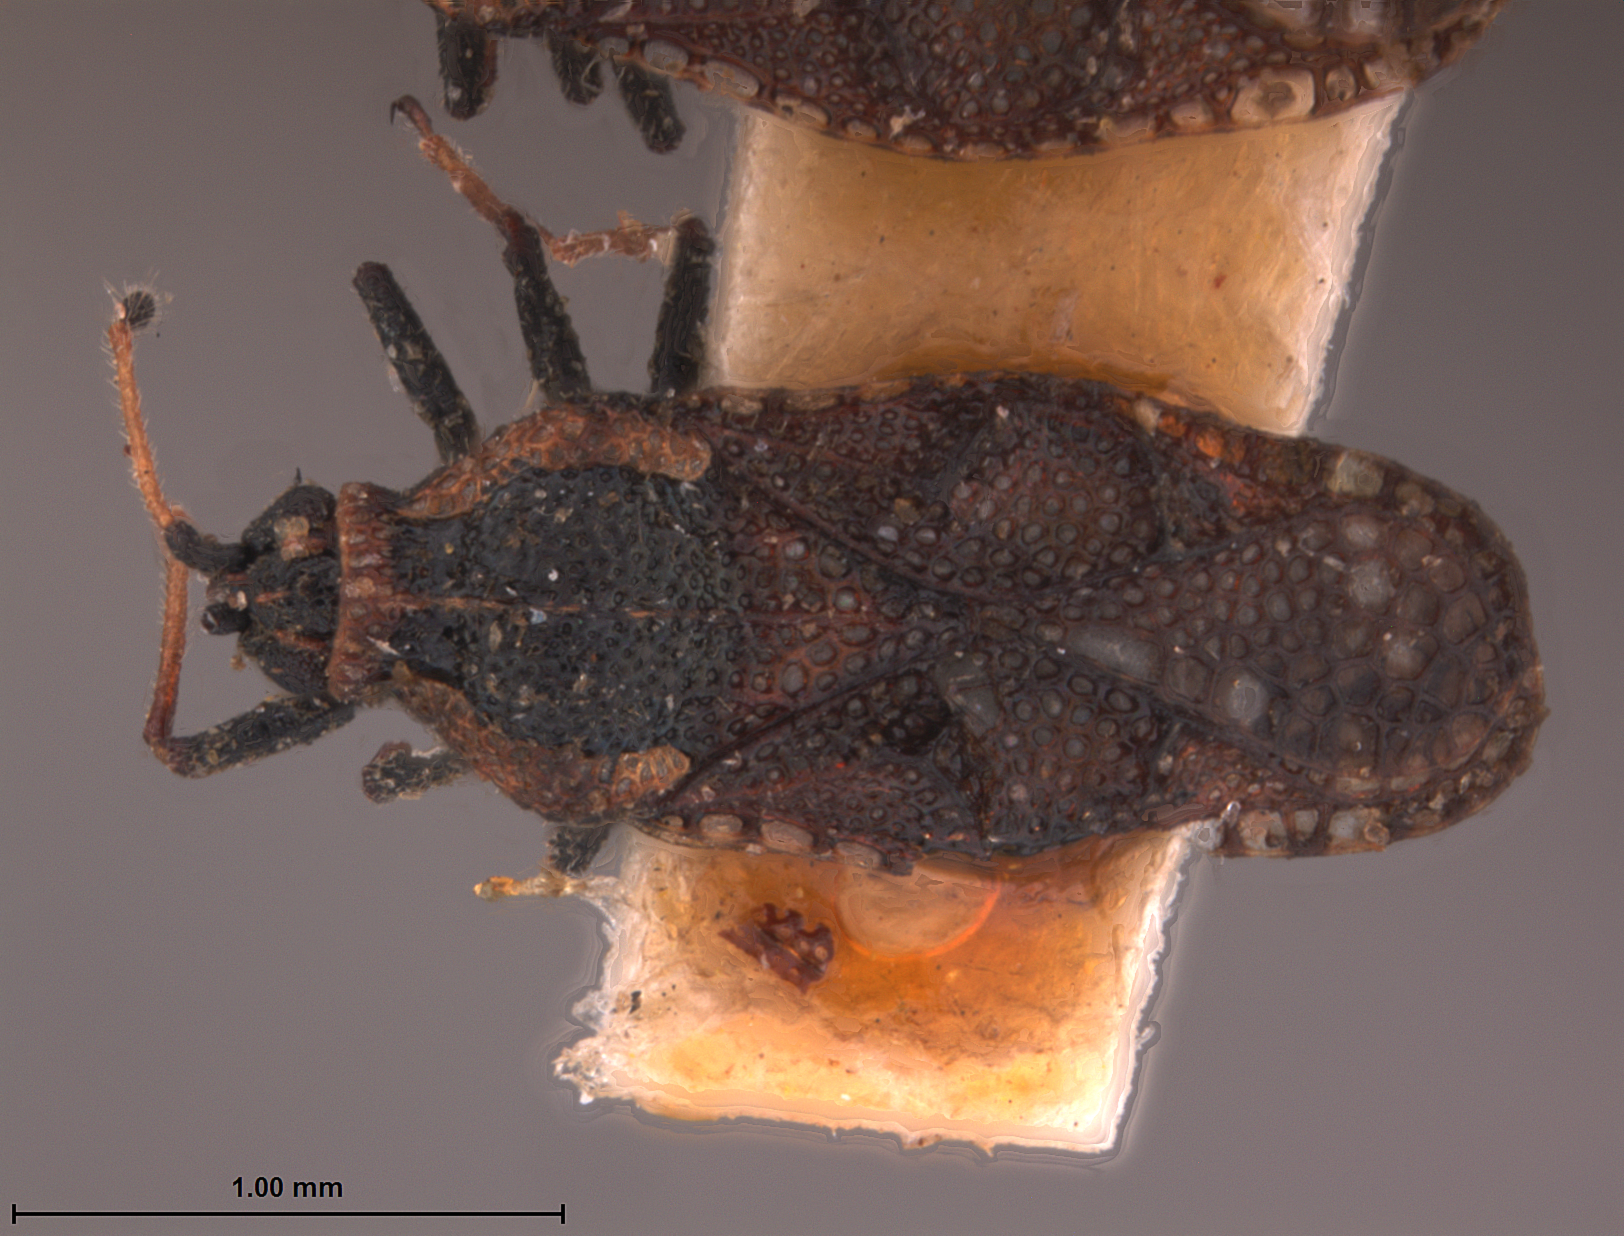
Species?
Monanthia berryi
